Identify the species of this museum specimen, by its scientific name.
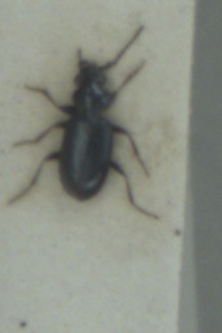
Bembidion minimum
